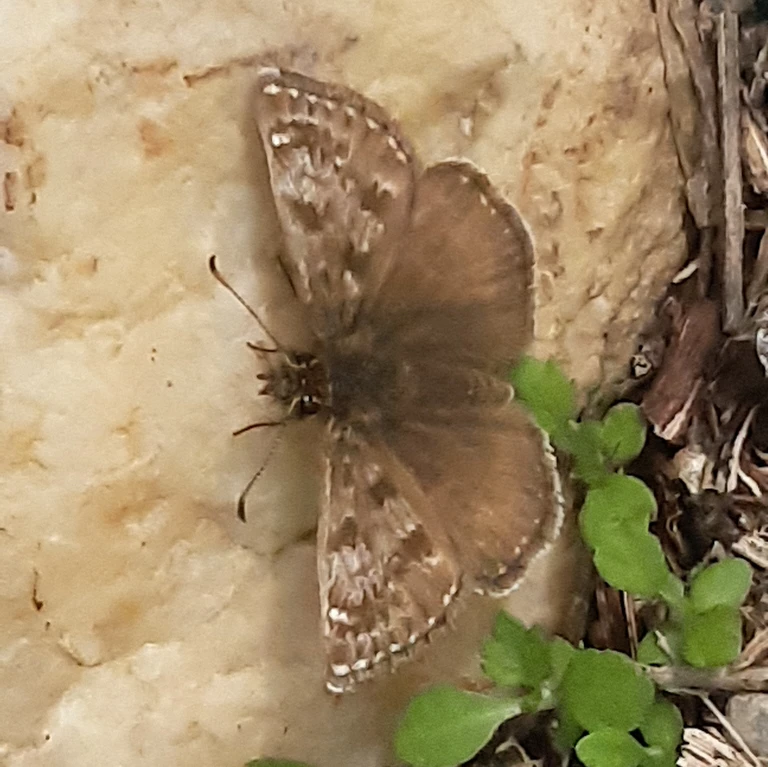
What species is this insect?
Erynnis tages
